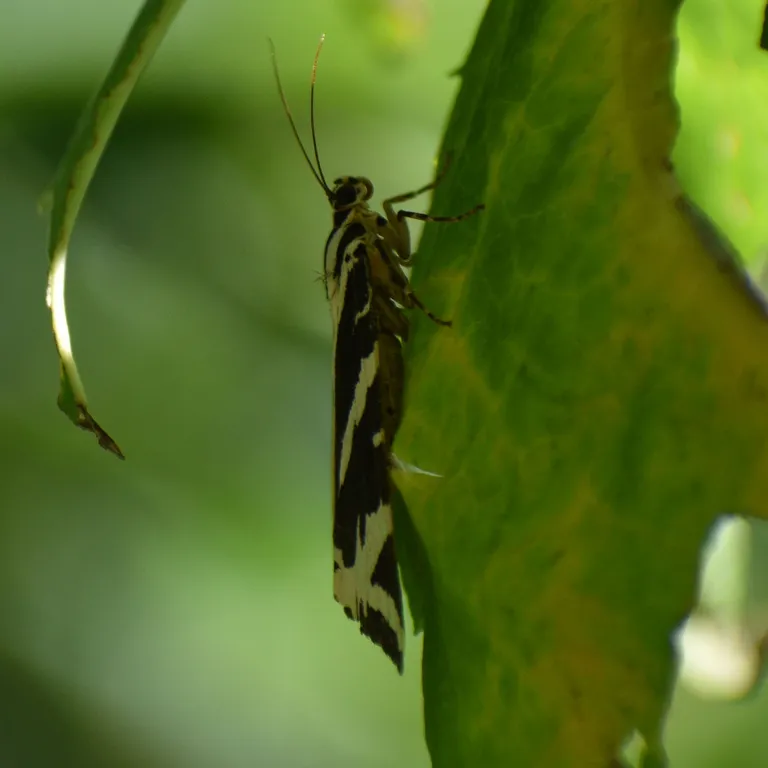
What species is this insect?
Euplagia quadripunctaria
